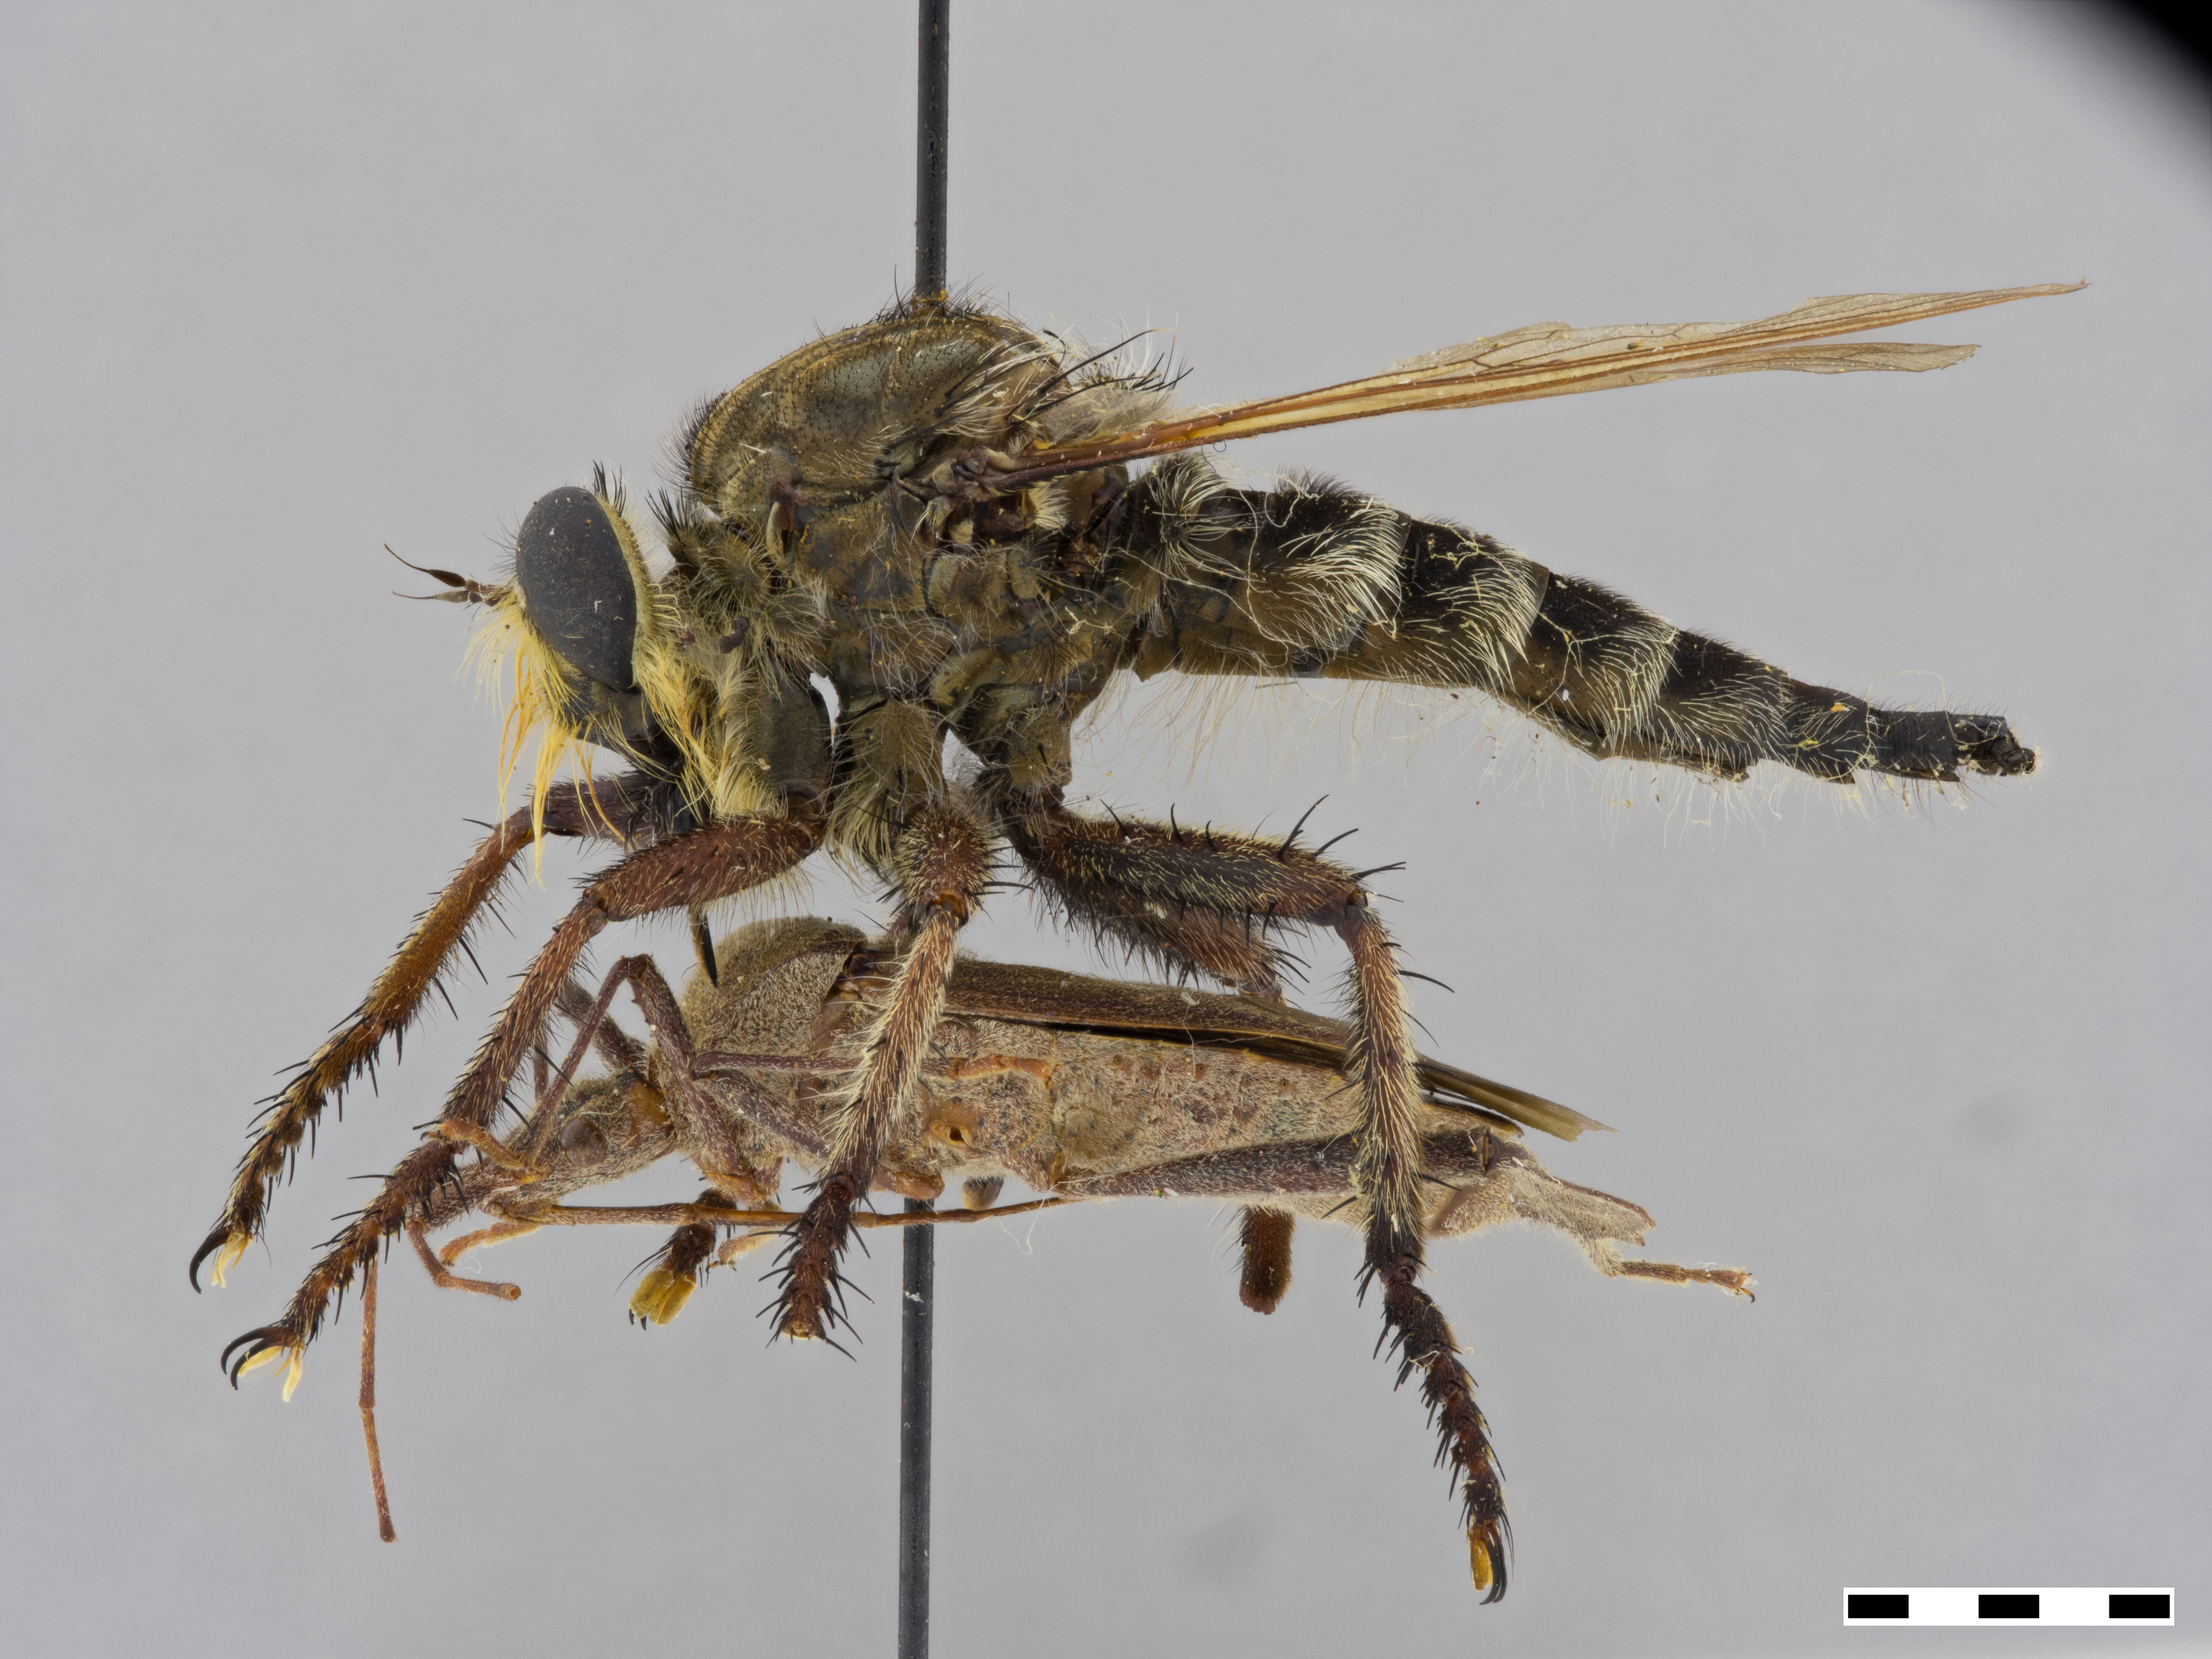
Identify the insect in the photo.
Promachus bastardii
